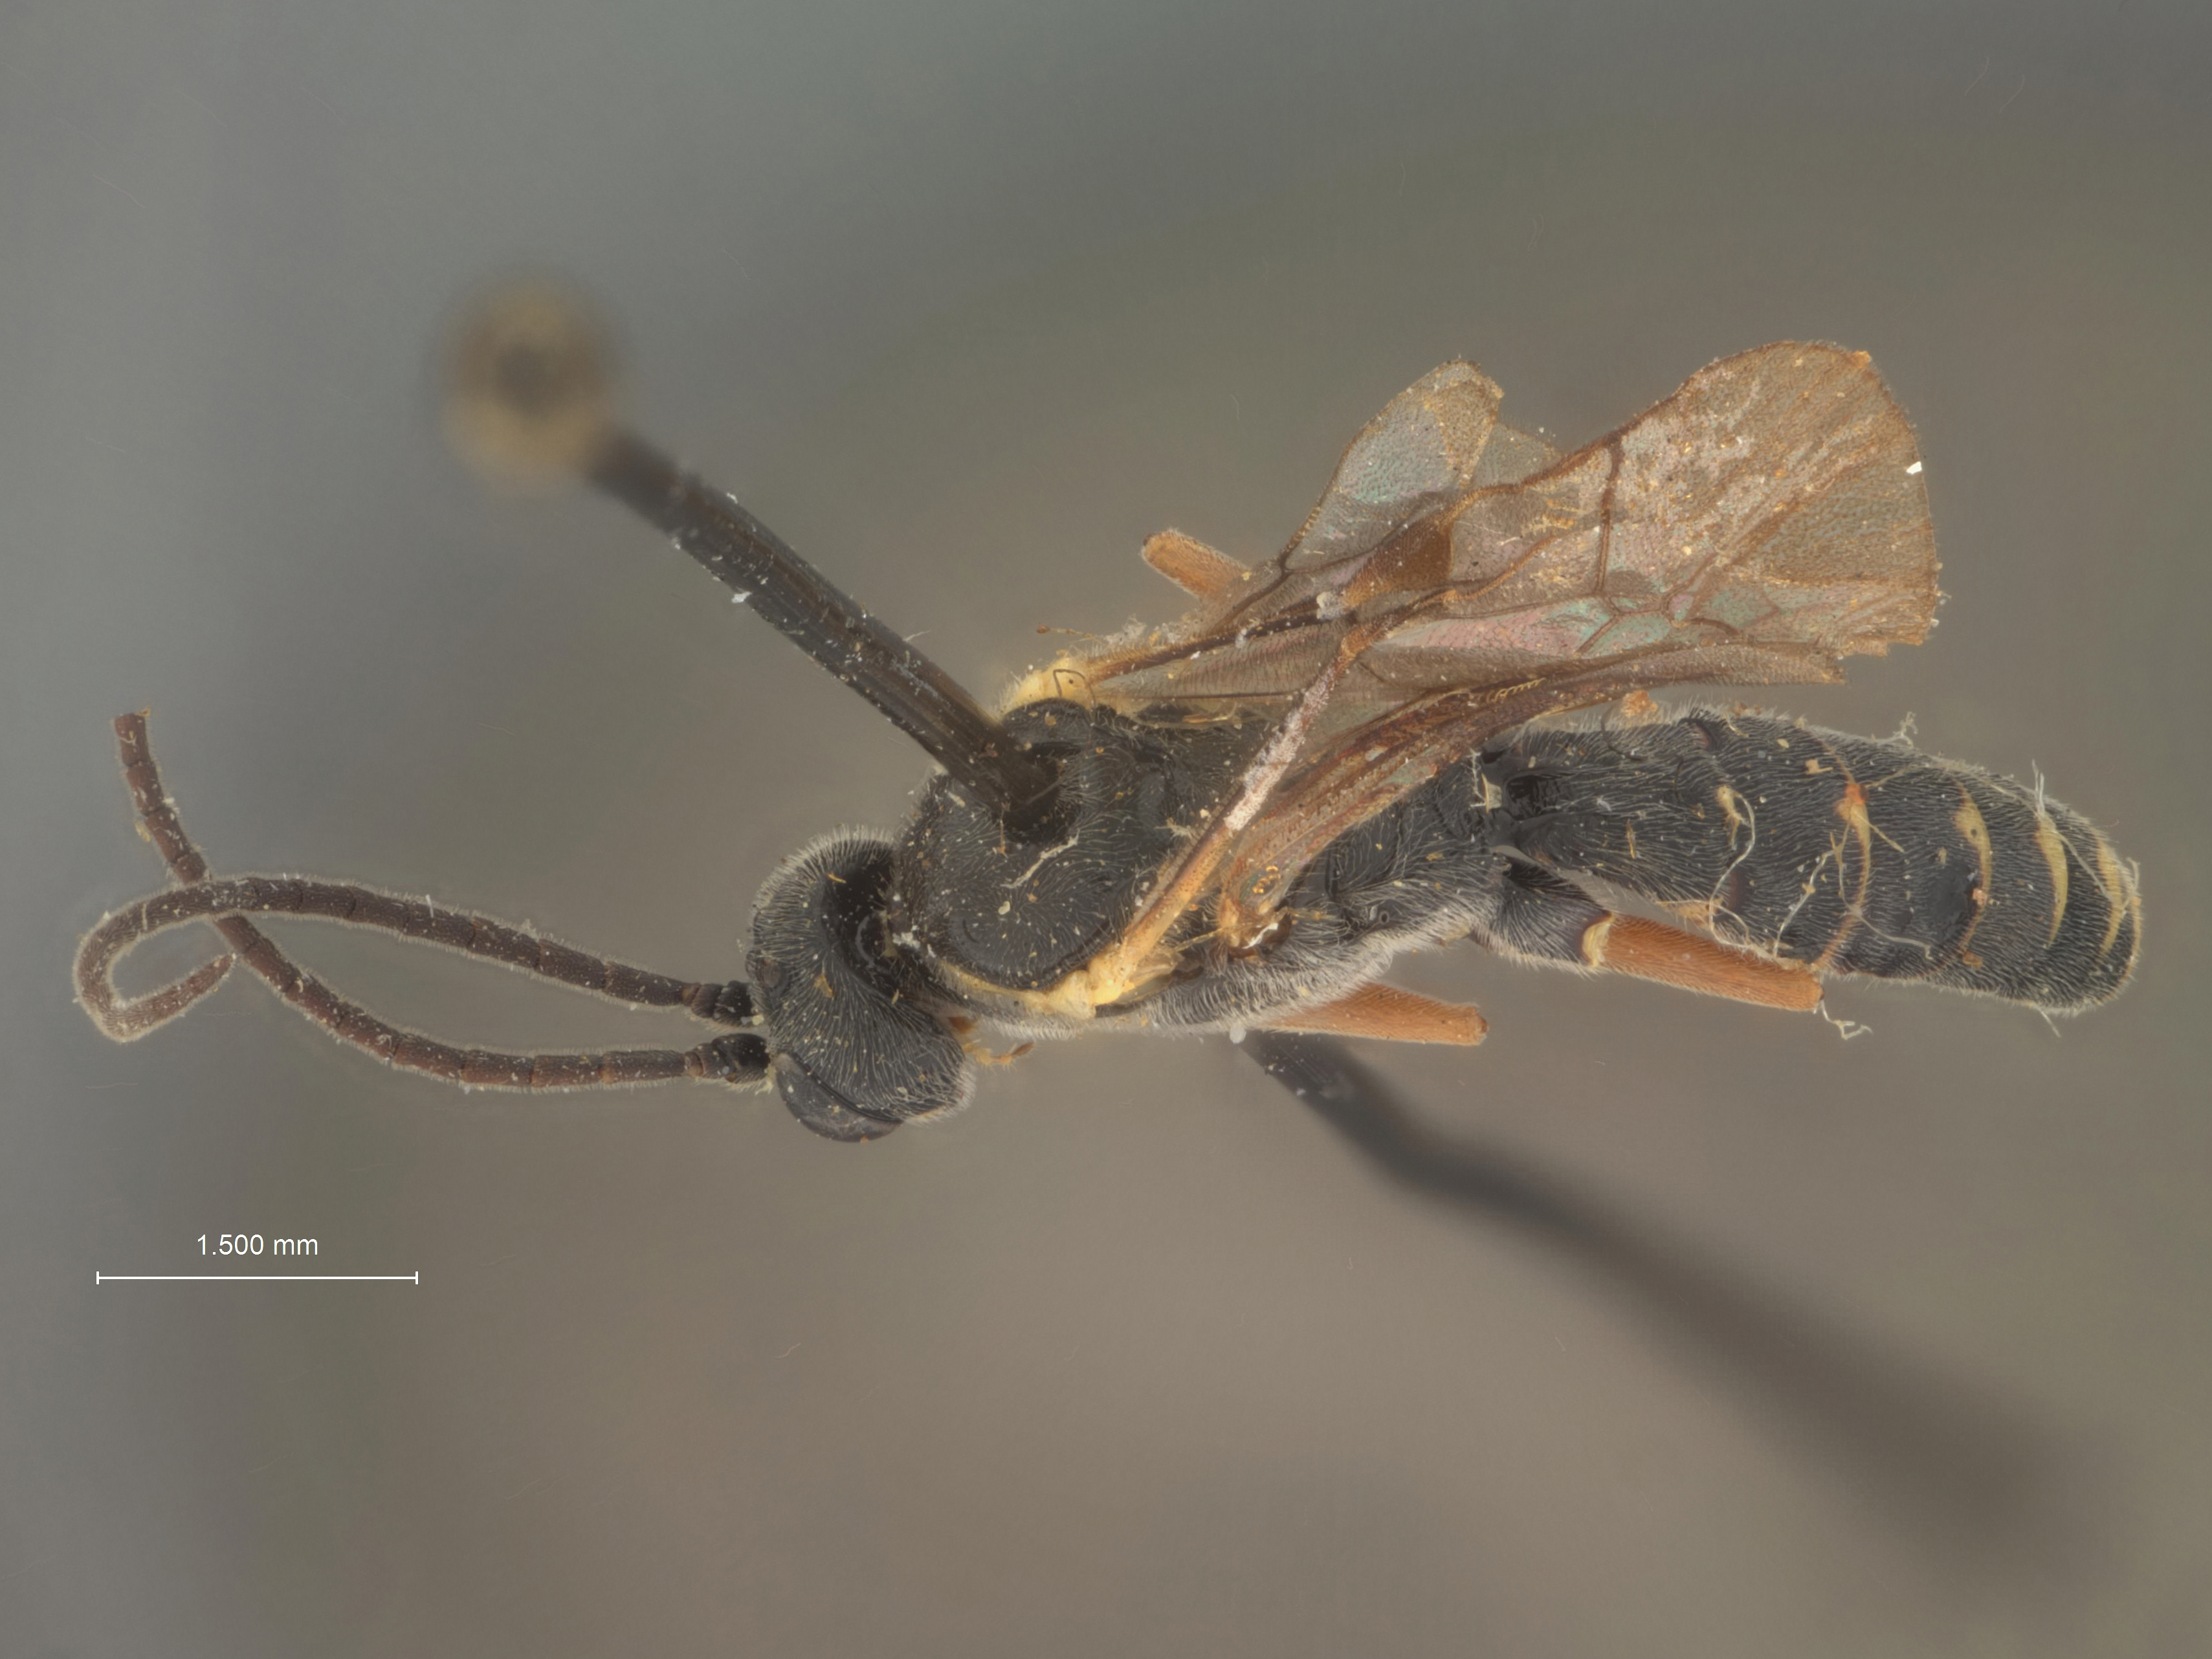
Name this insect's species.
Diaborus maculifrons
